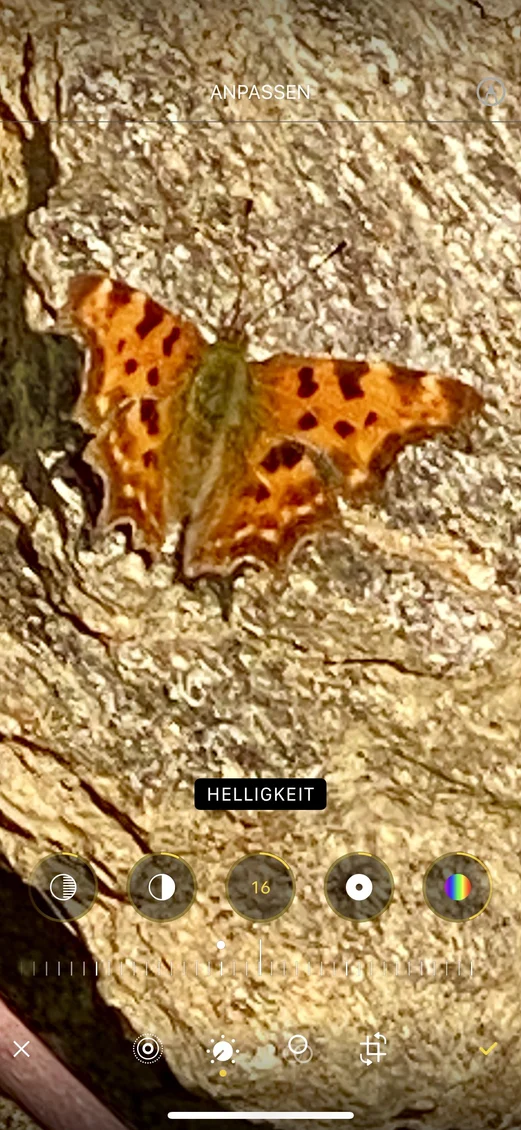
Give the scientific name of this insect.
Polygonia c-album
